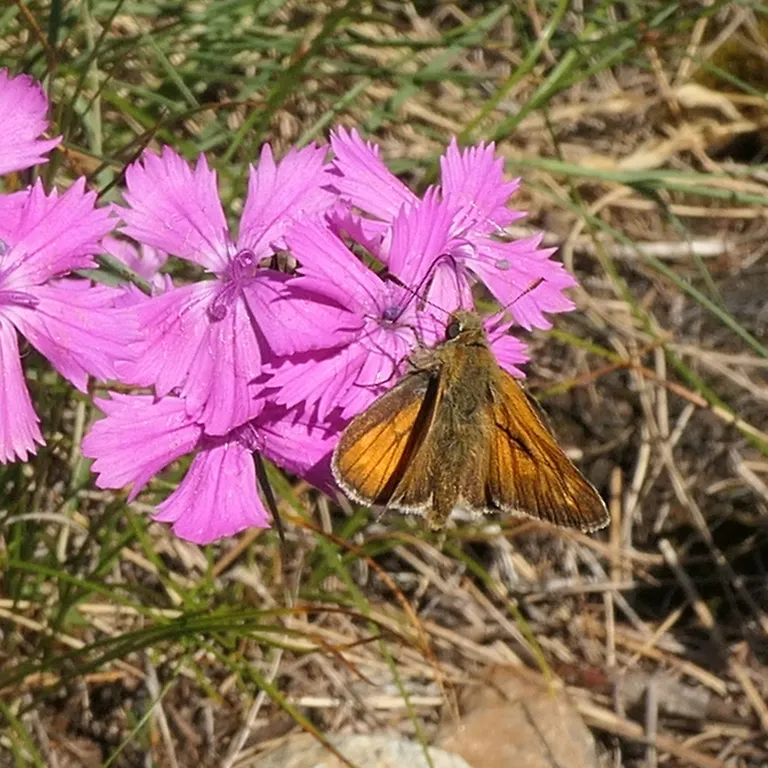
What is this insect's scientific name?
Ochlodes sylvanus (also Ochlodes venata)
